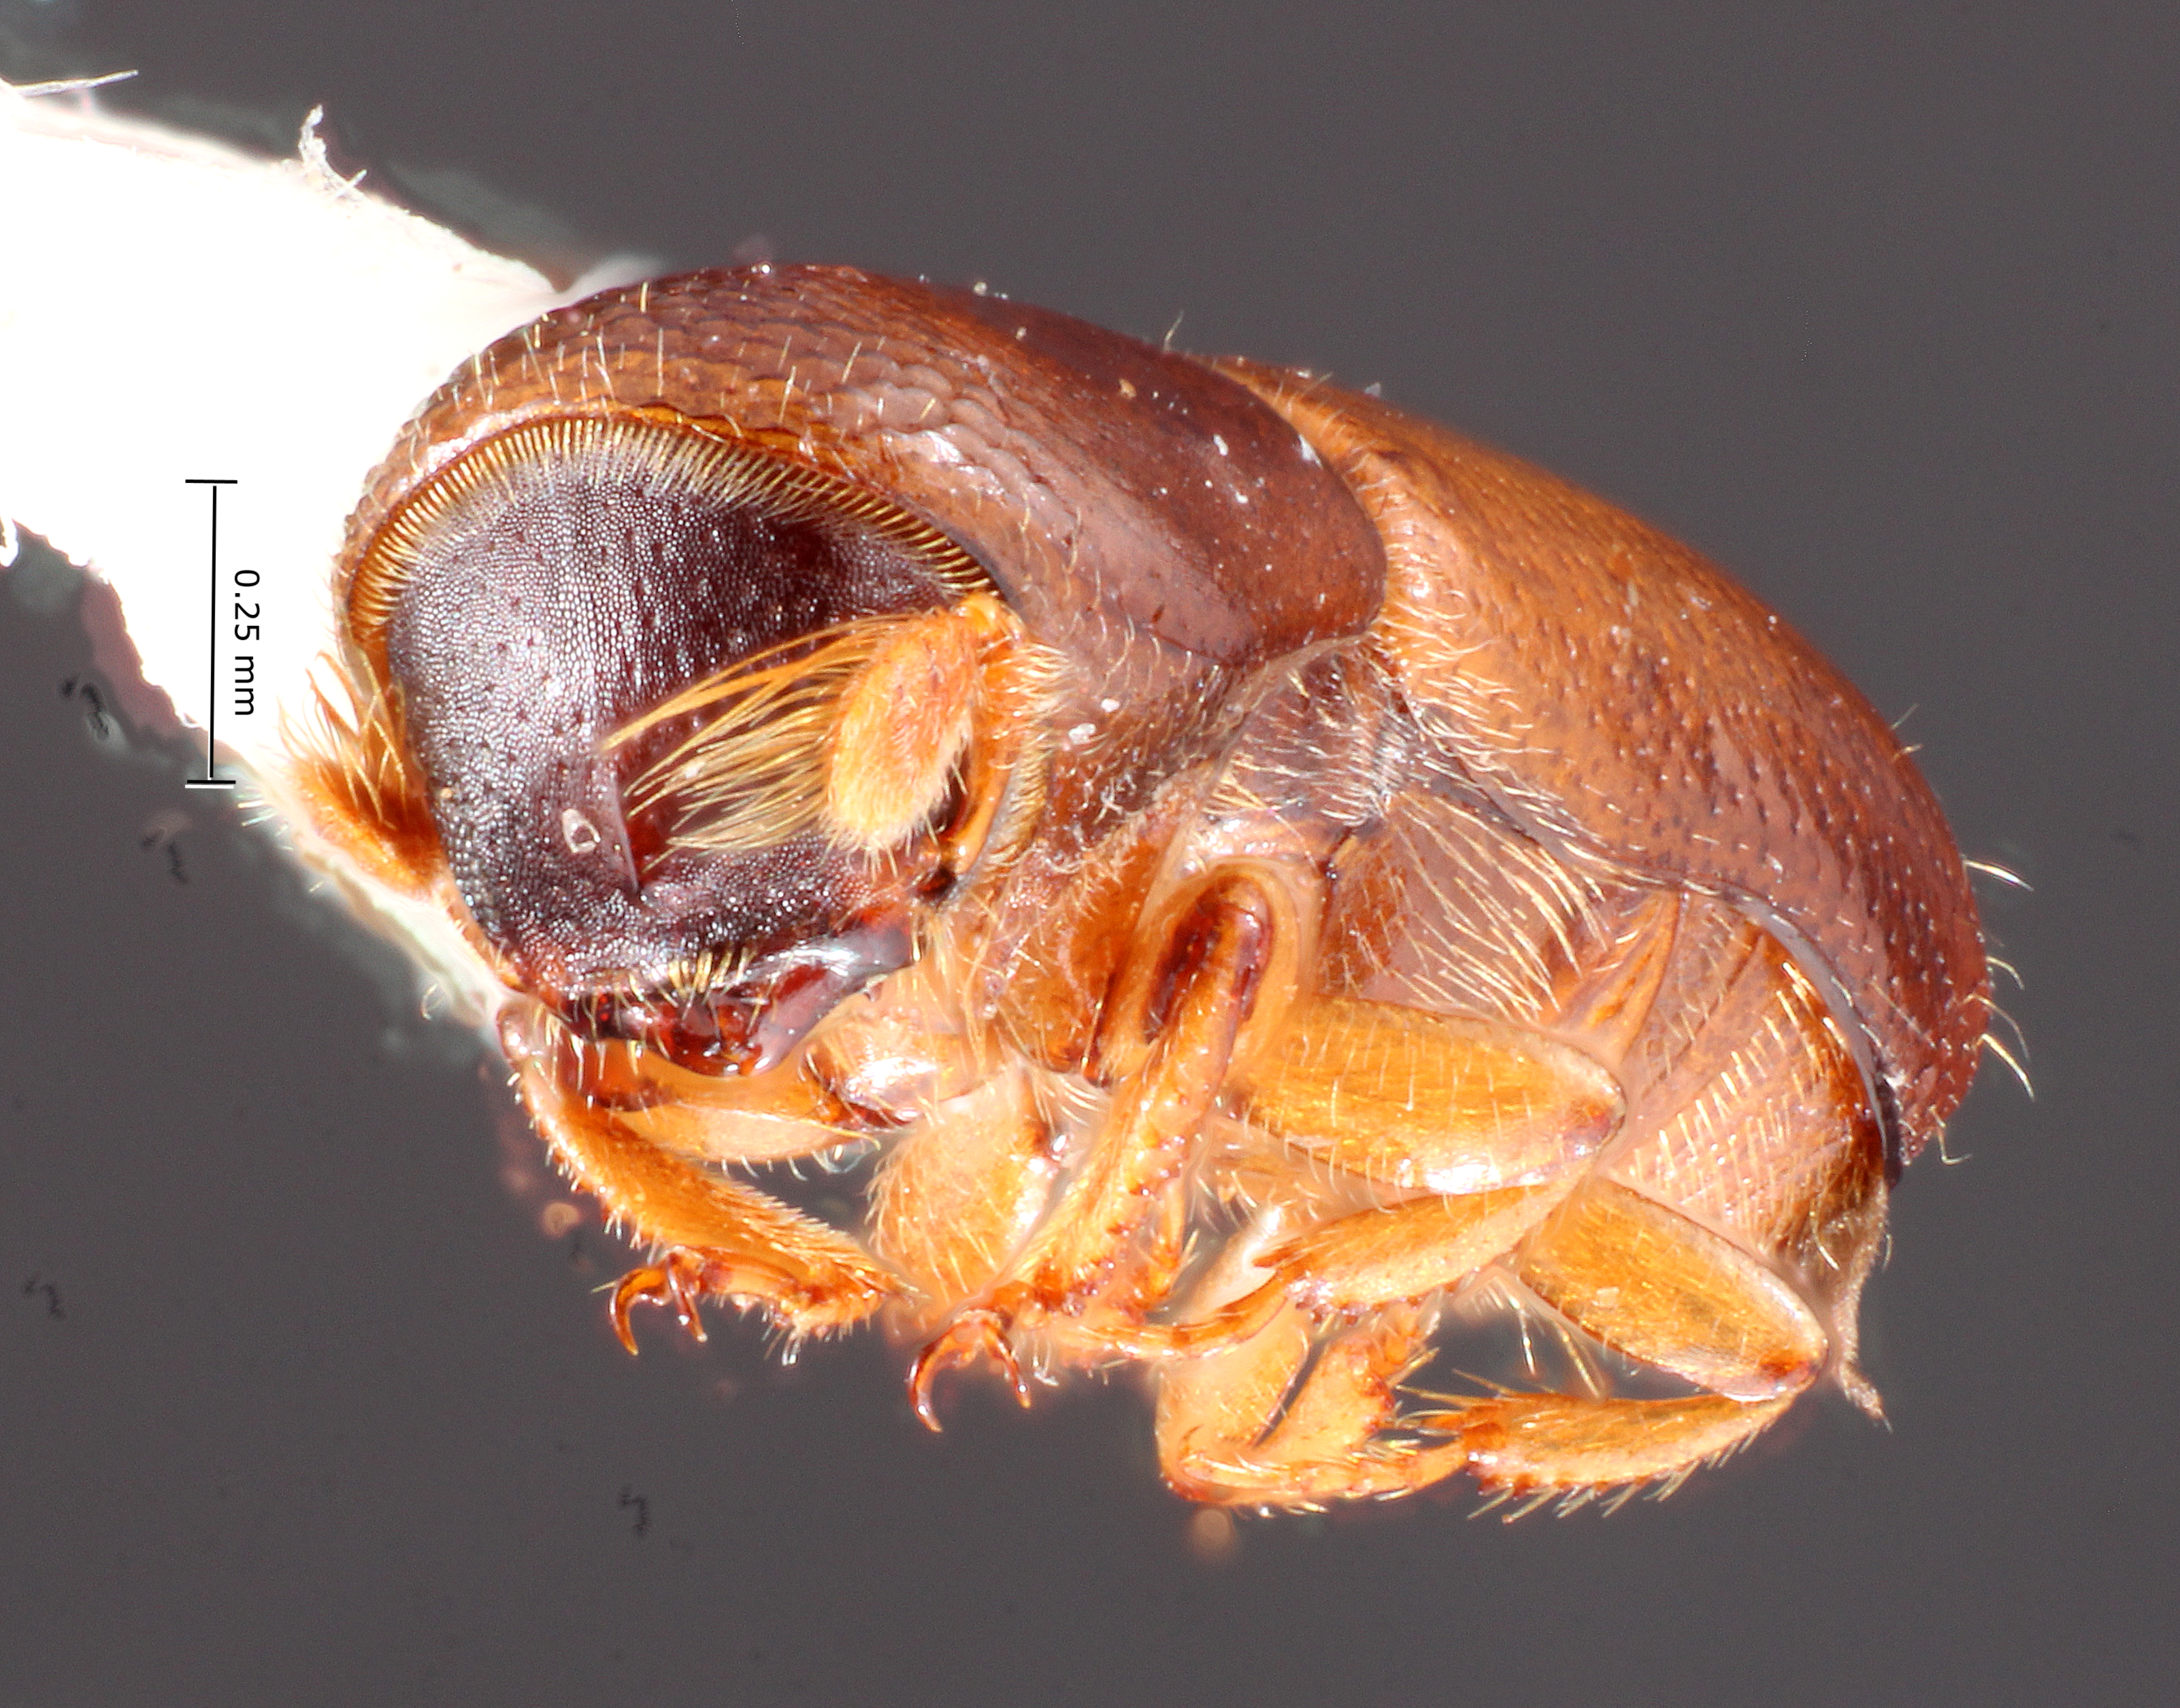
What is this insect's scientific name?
Monarthrum canalis
